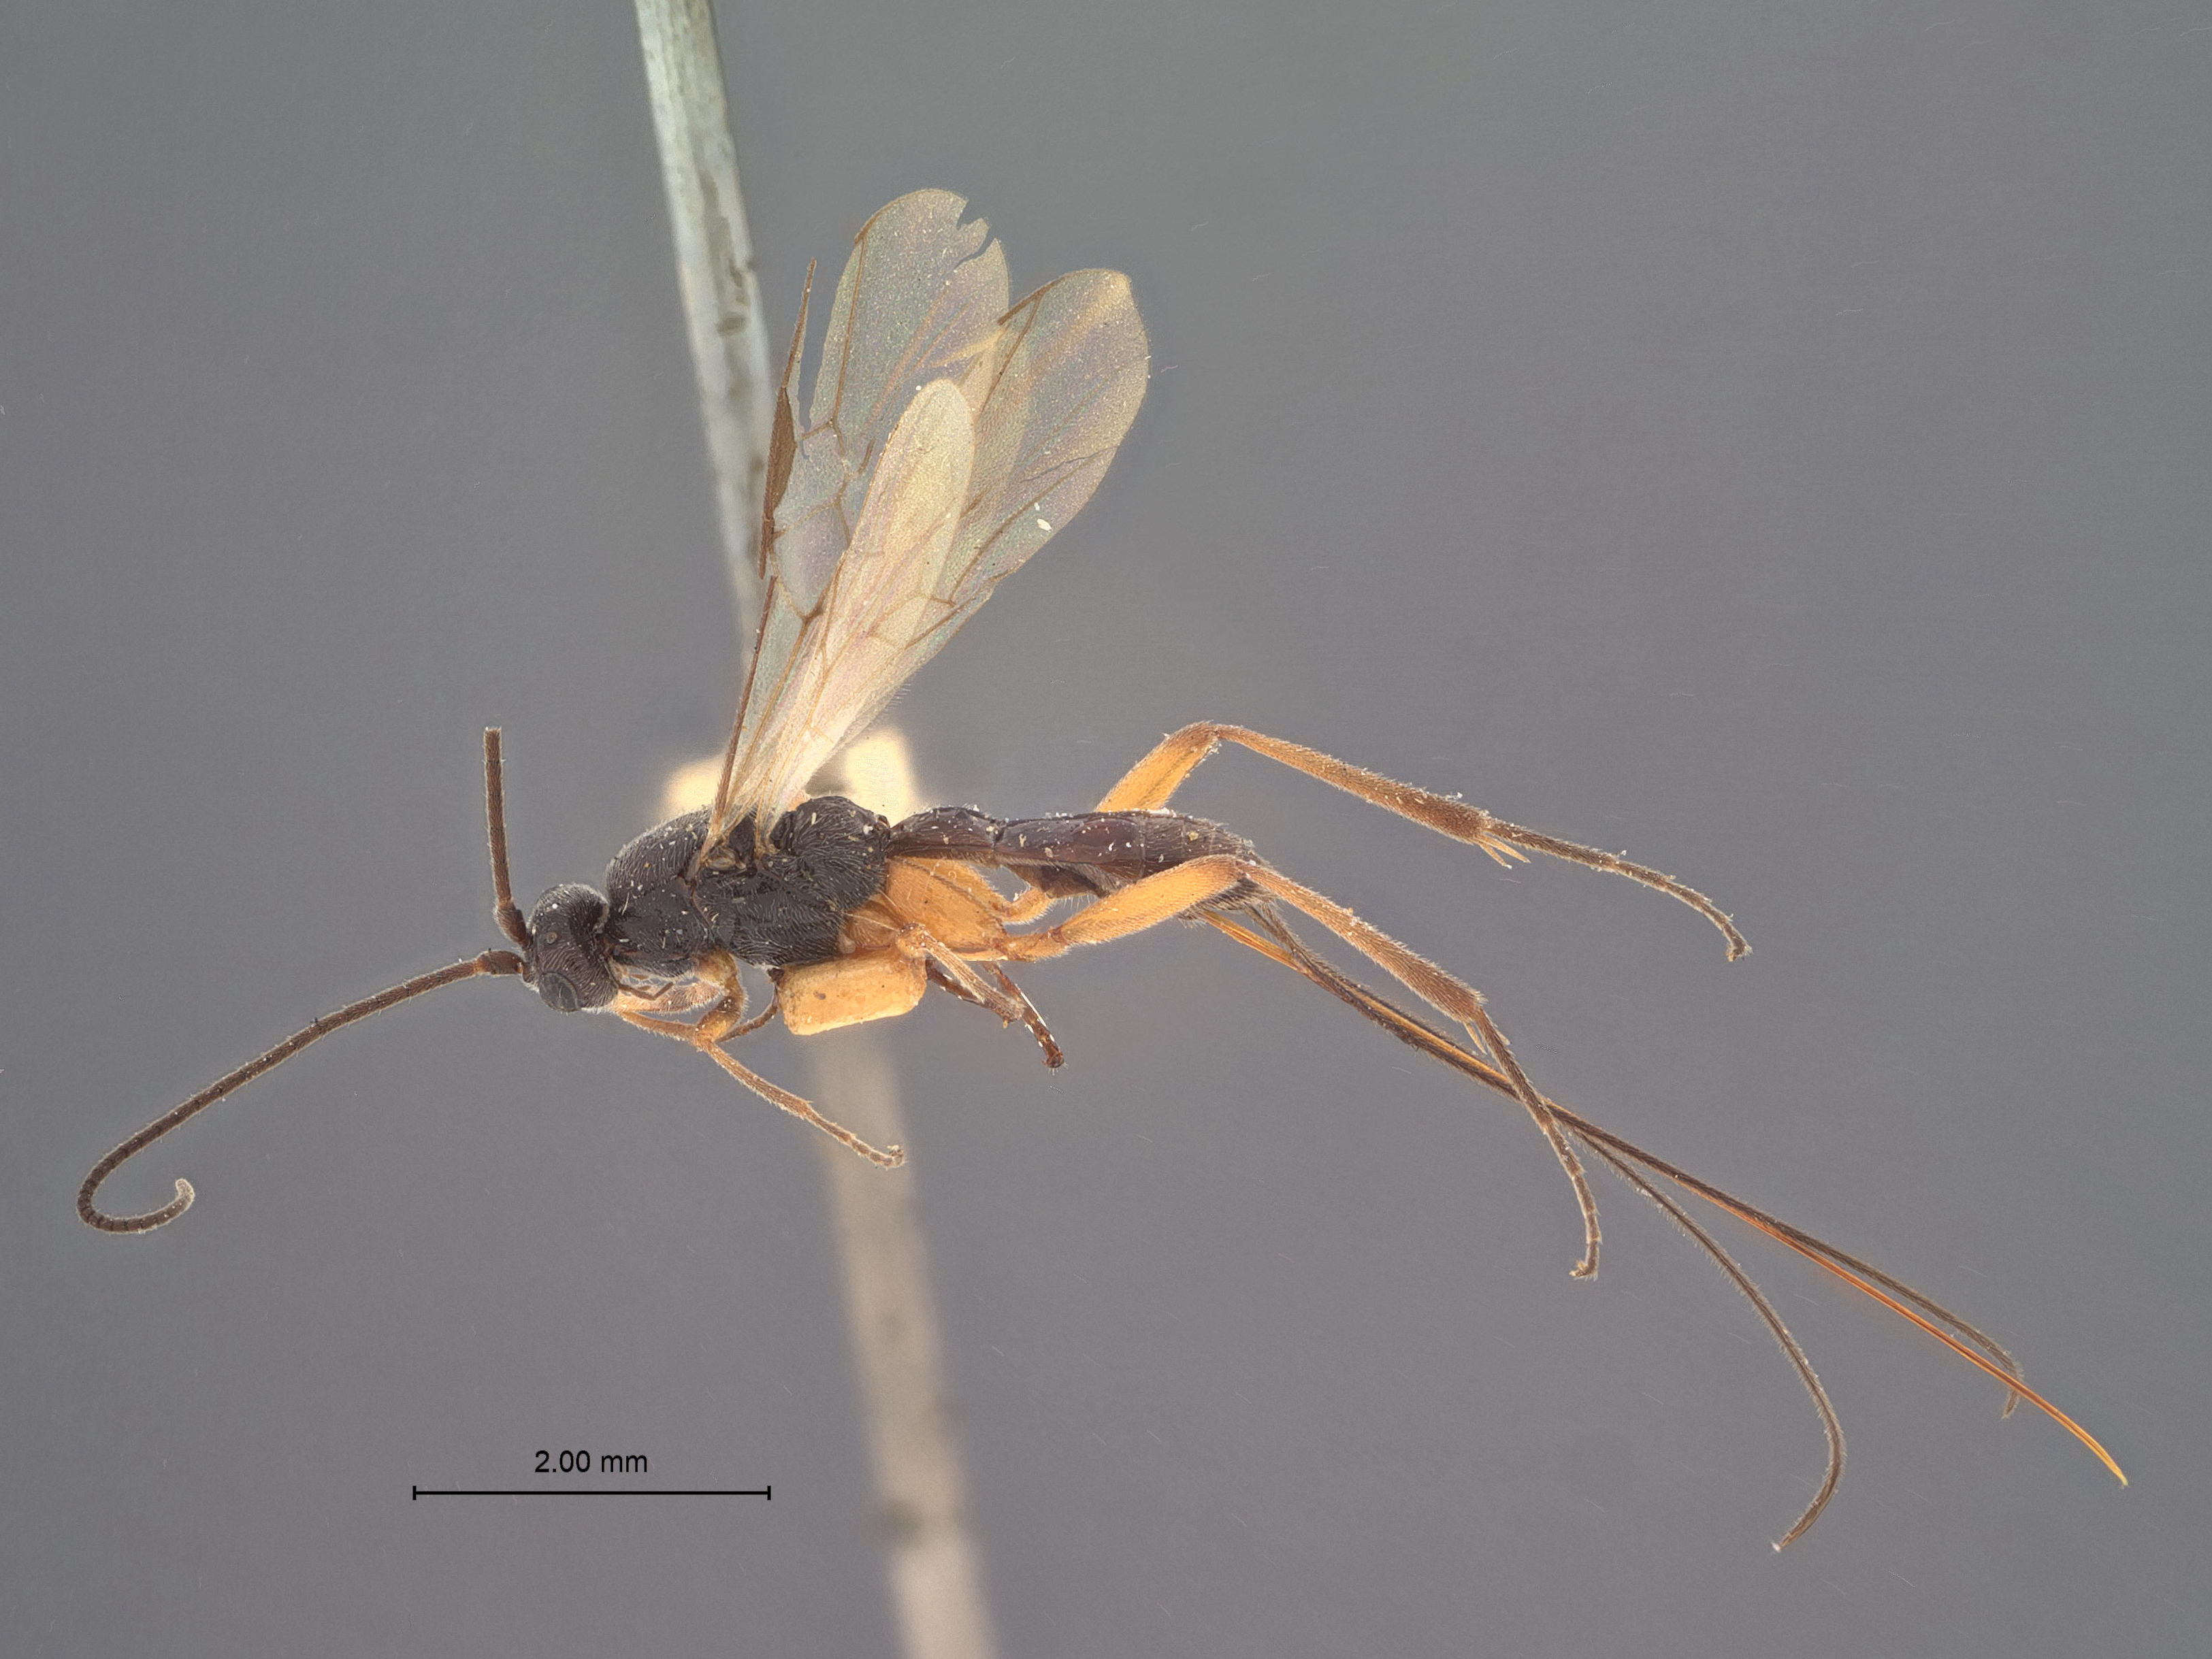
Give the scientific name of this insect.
Orgilus politus
